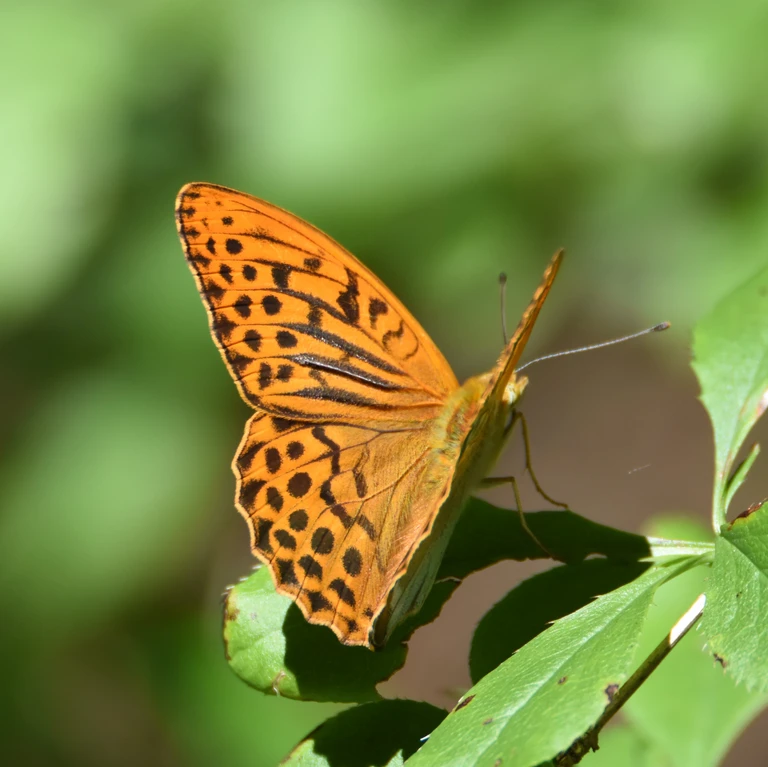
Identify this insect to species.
Argynnis paphia
